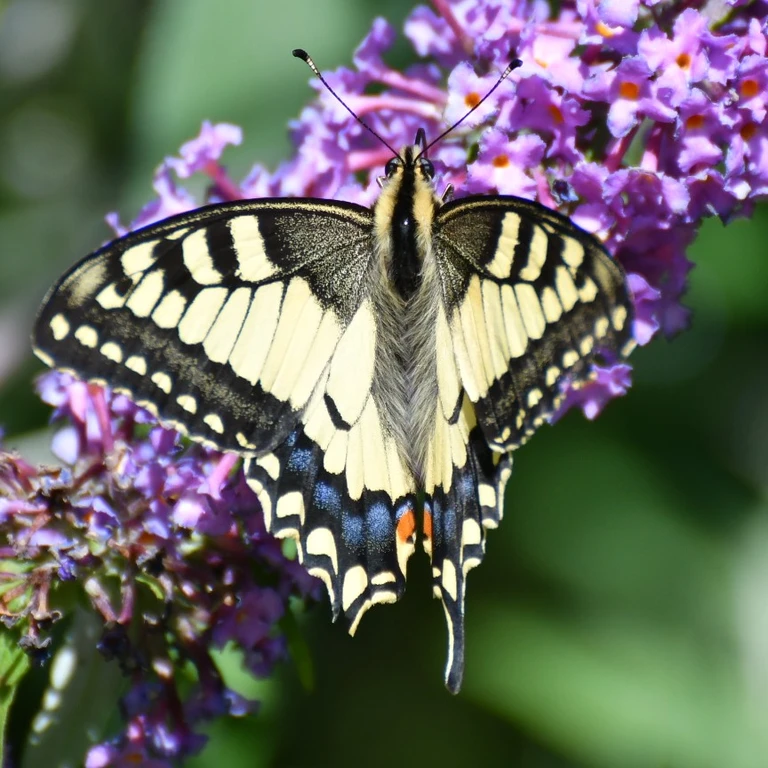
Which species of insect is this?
Papilio machaon
